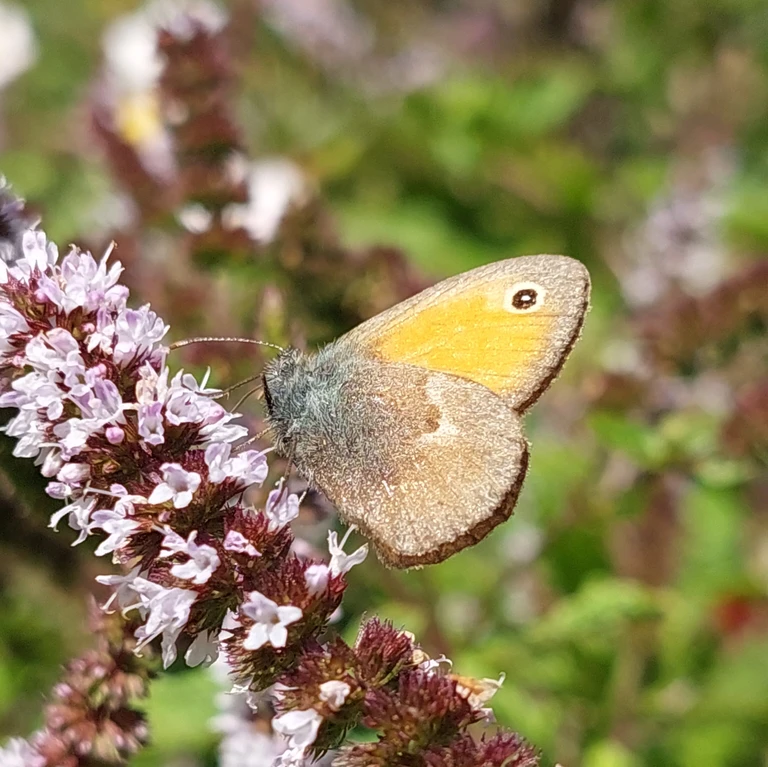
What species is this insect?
Coenonympha pamphilus
